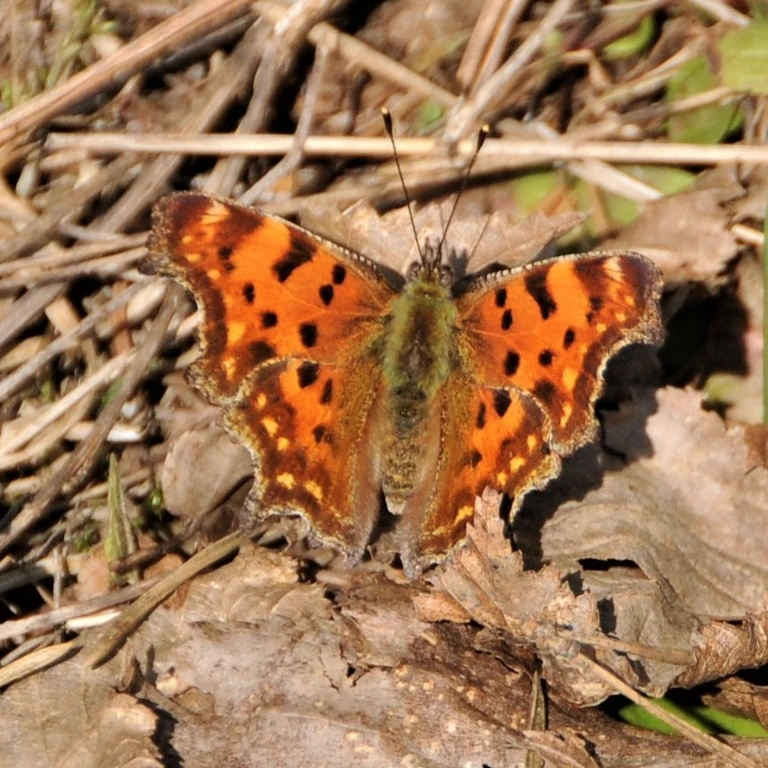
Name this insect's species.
Polygonia c-album
